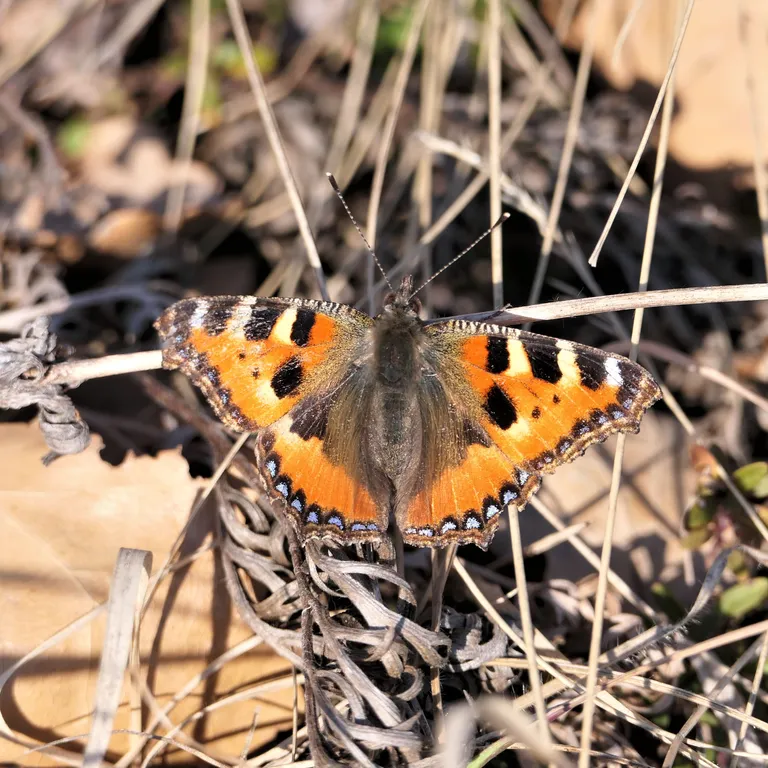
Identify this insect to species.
Aglais urticae
